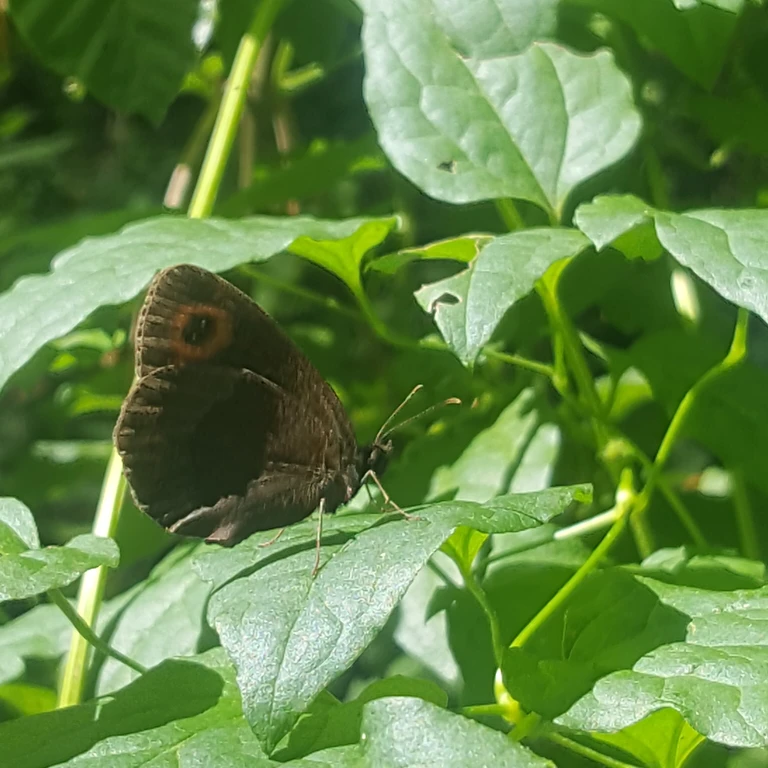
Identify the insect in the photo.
Erebia aethiops
